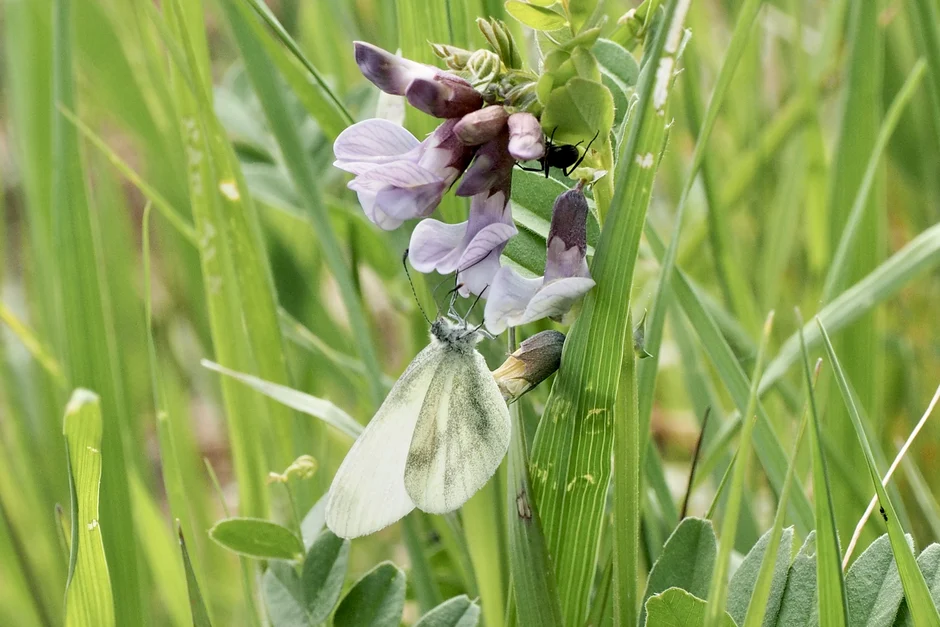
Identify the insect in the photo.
Leptidea sinapis/juvernica
